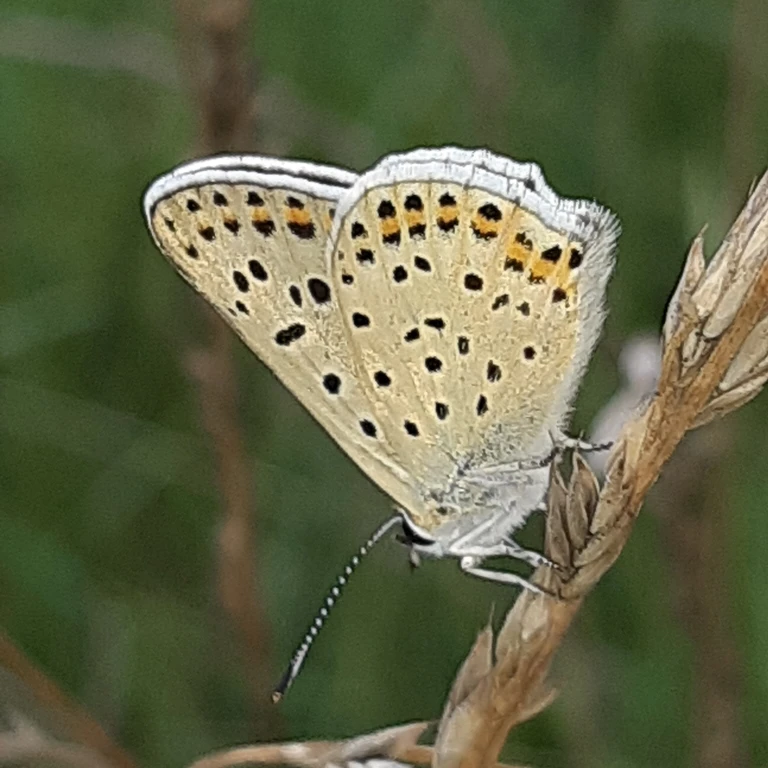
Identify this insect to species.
Lycaena tityrus (also Loweia tityrus)
